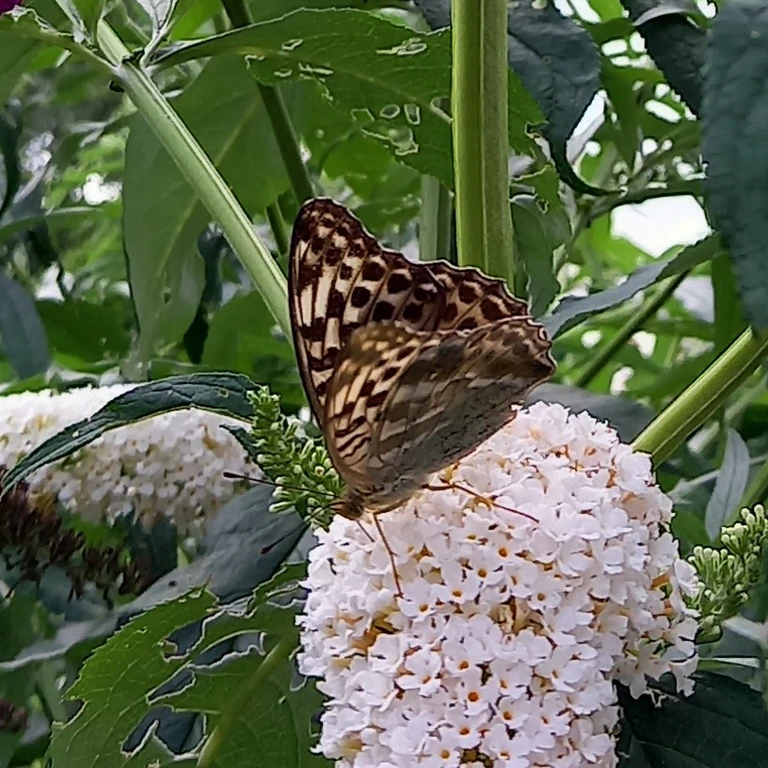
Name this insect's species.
Argynnis paphia
